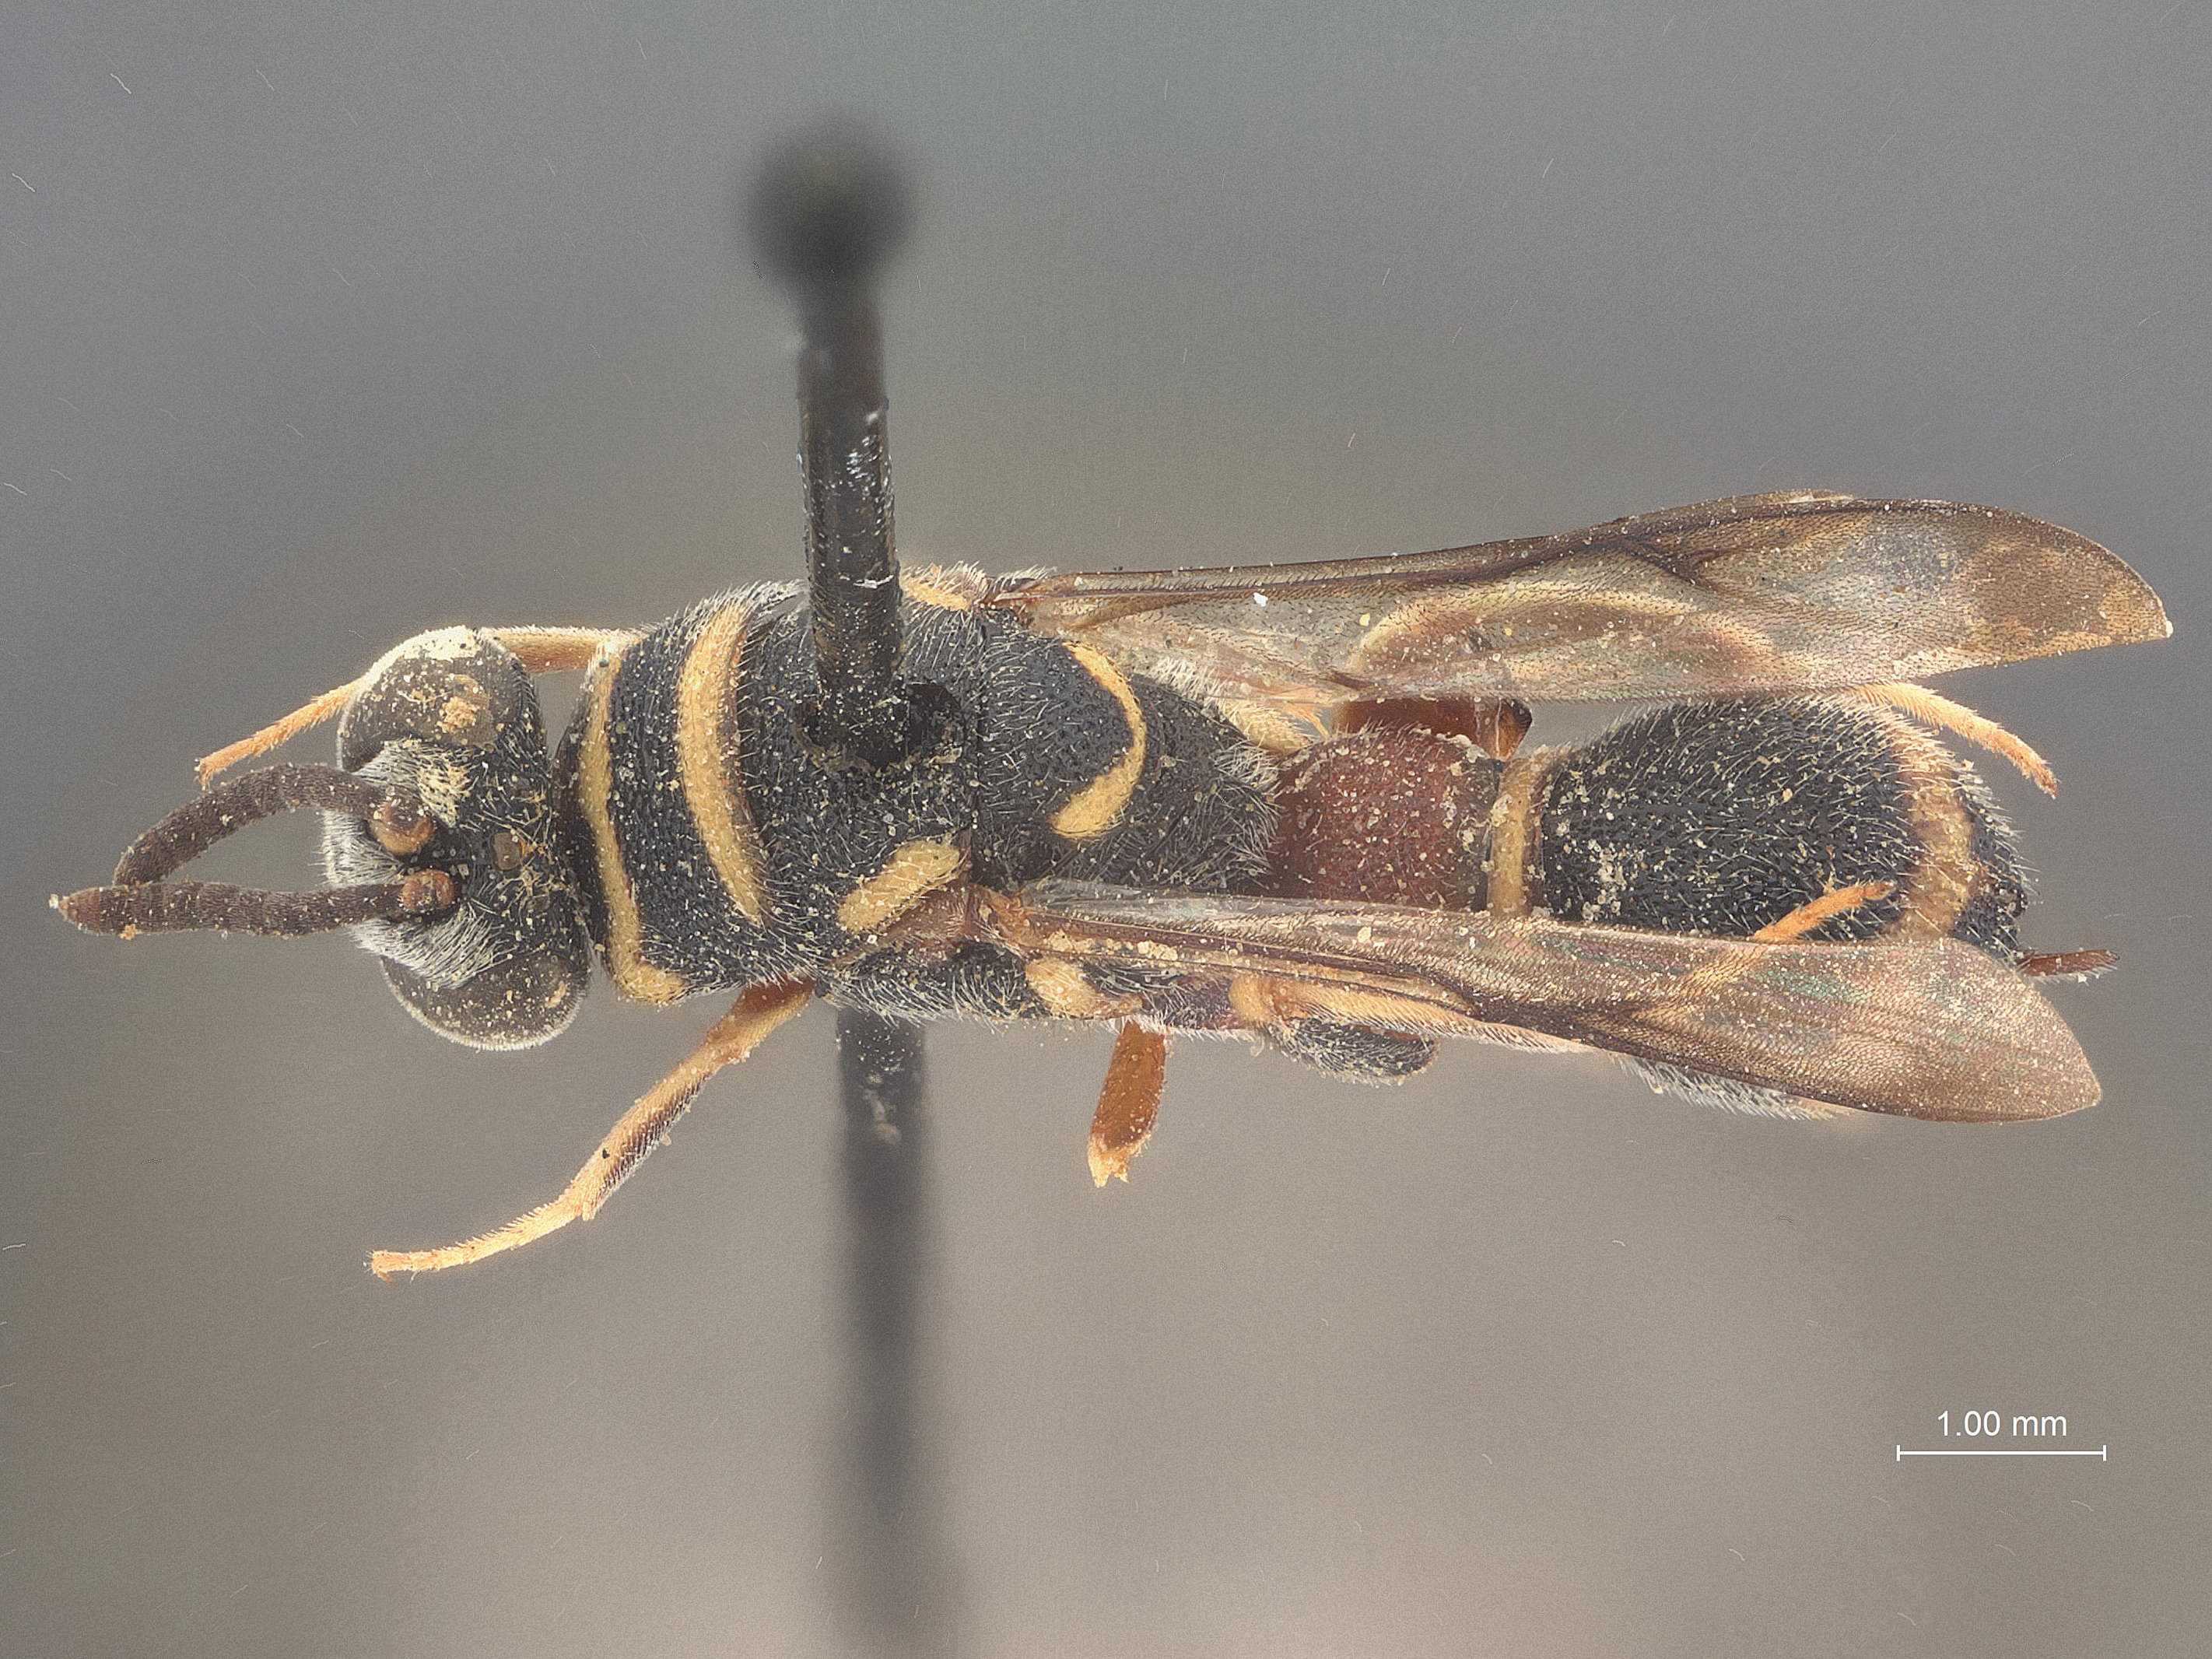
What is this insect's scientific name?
Epexoclaenoides pyriformis
